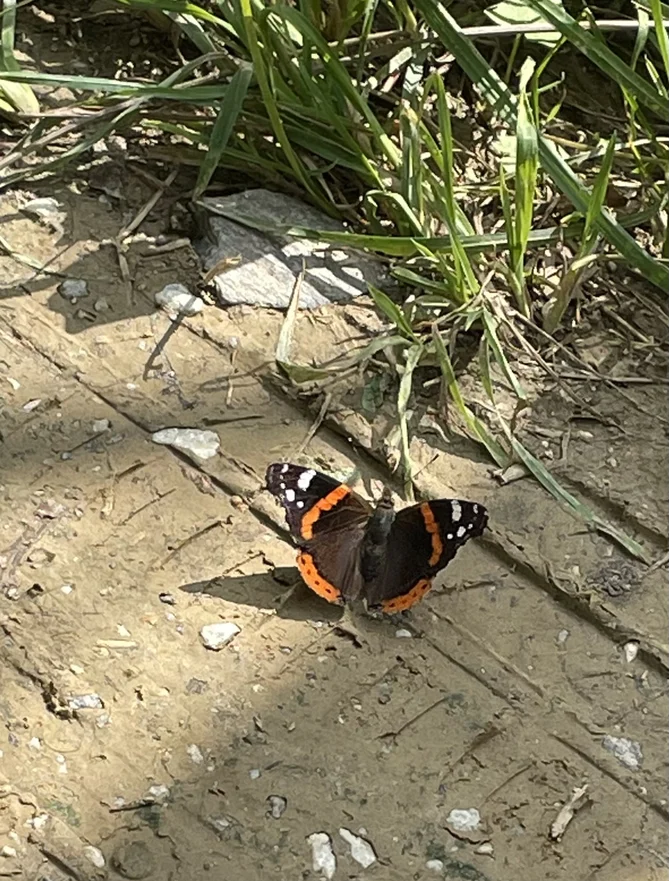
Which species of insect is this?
Vanessa atalanta
